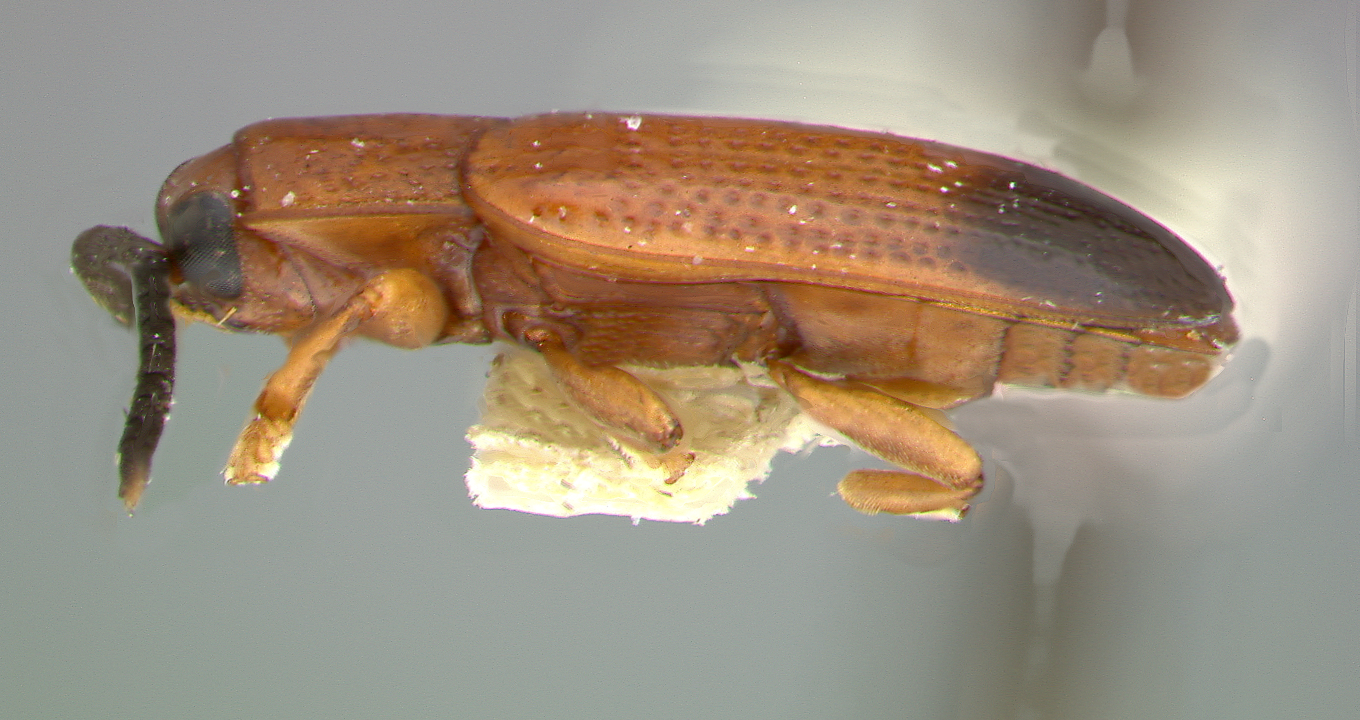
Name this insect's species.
Cephaloleia weisei
